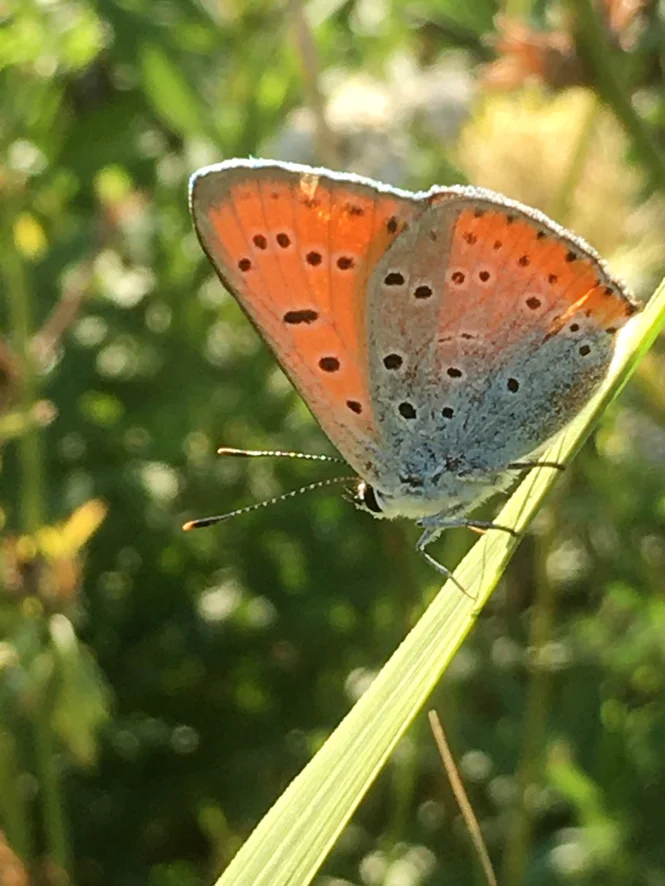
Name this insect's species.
Lycaena dispar
